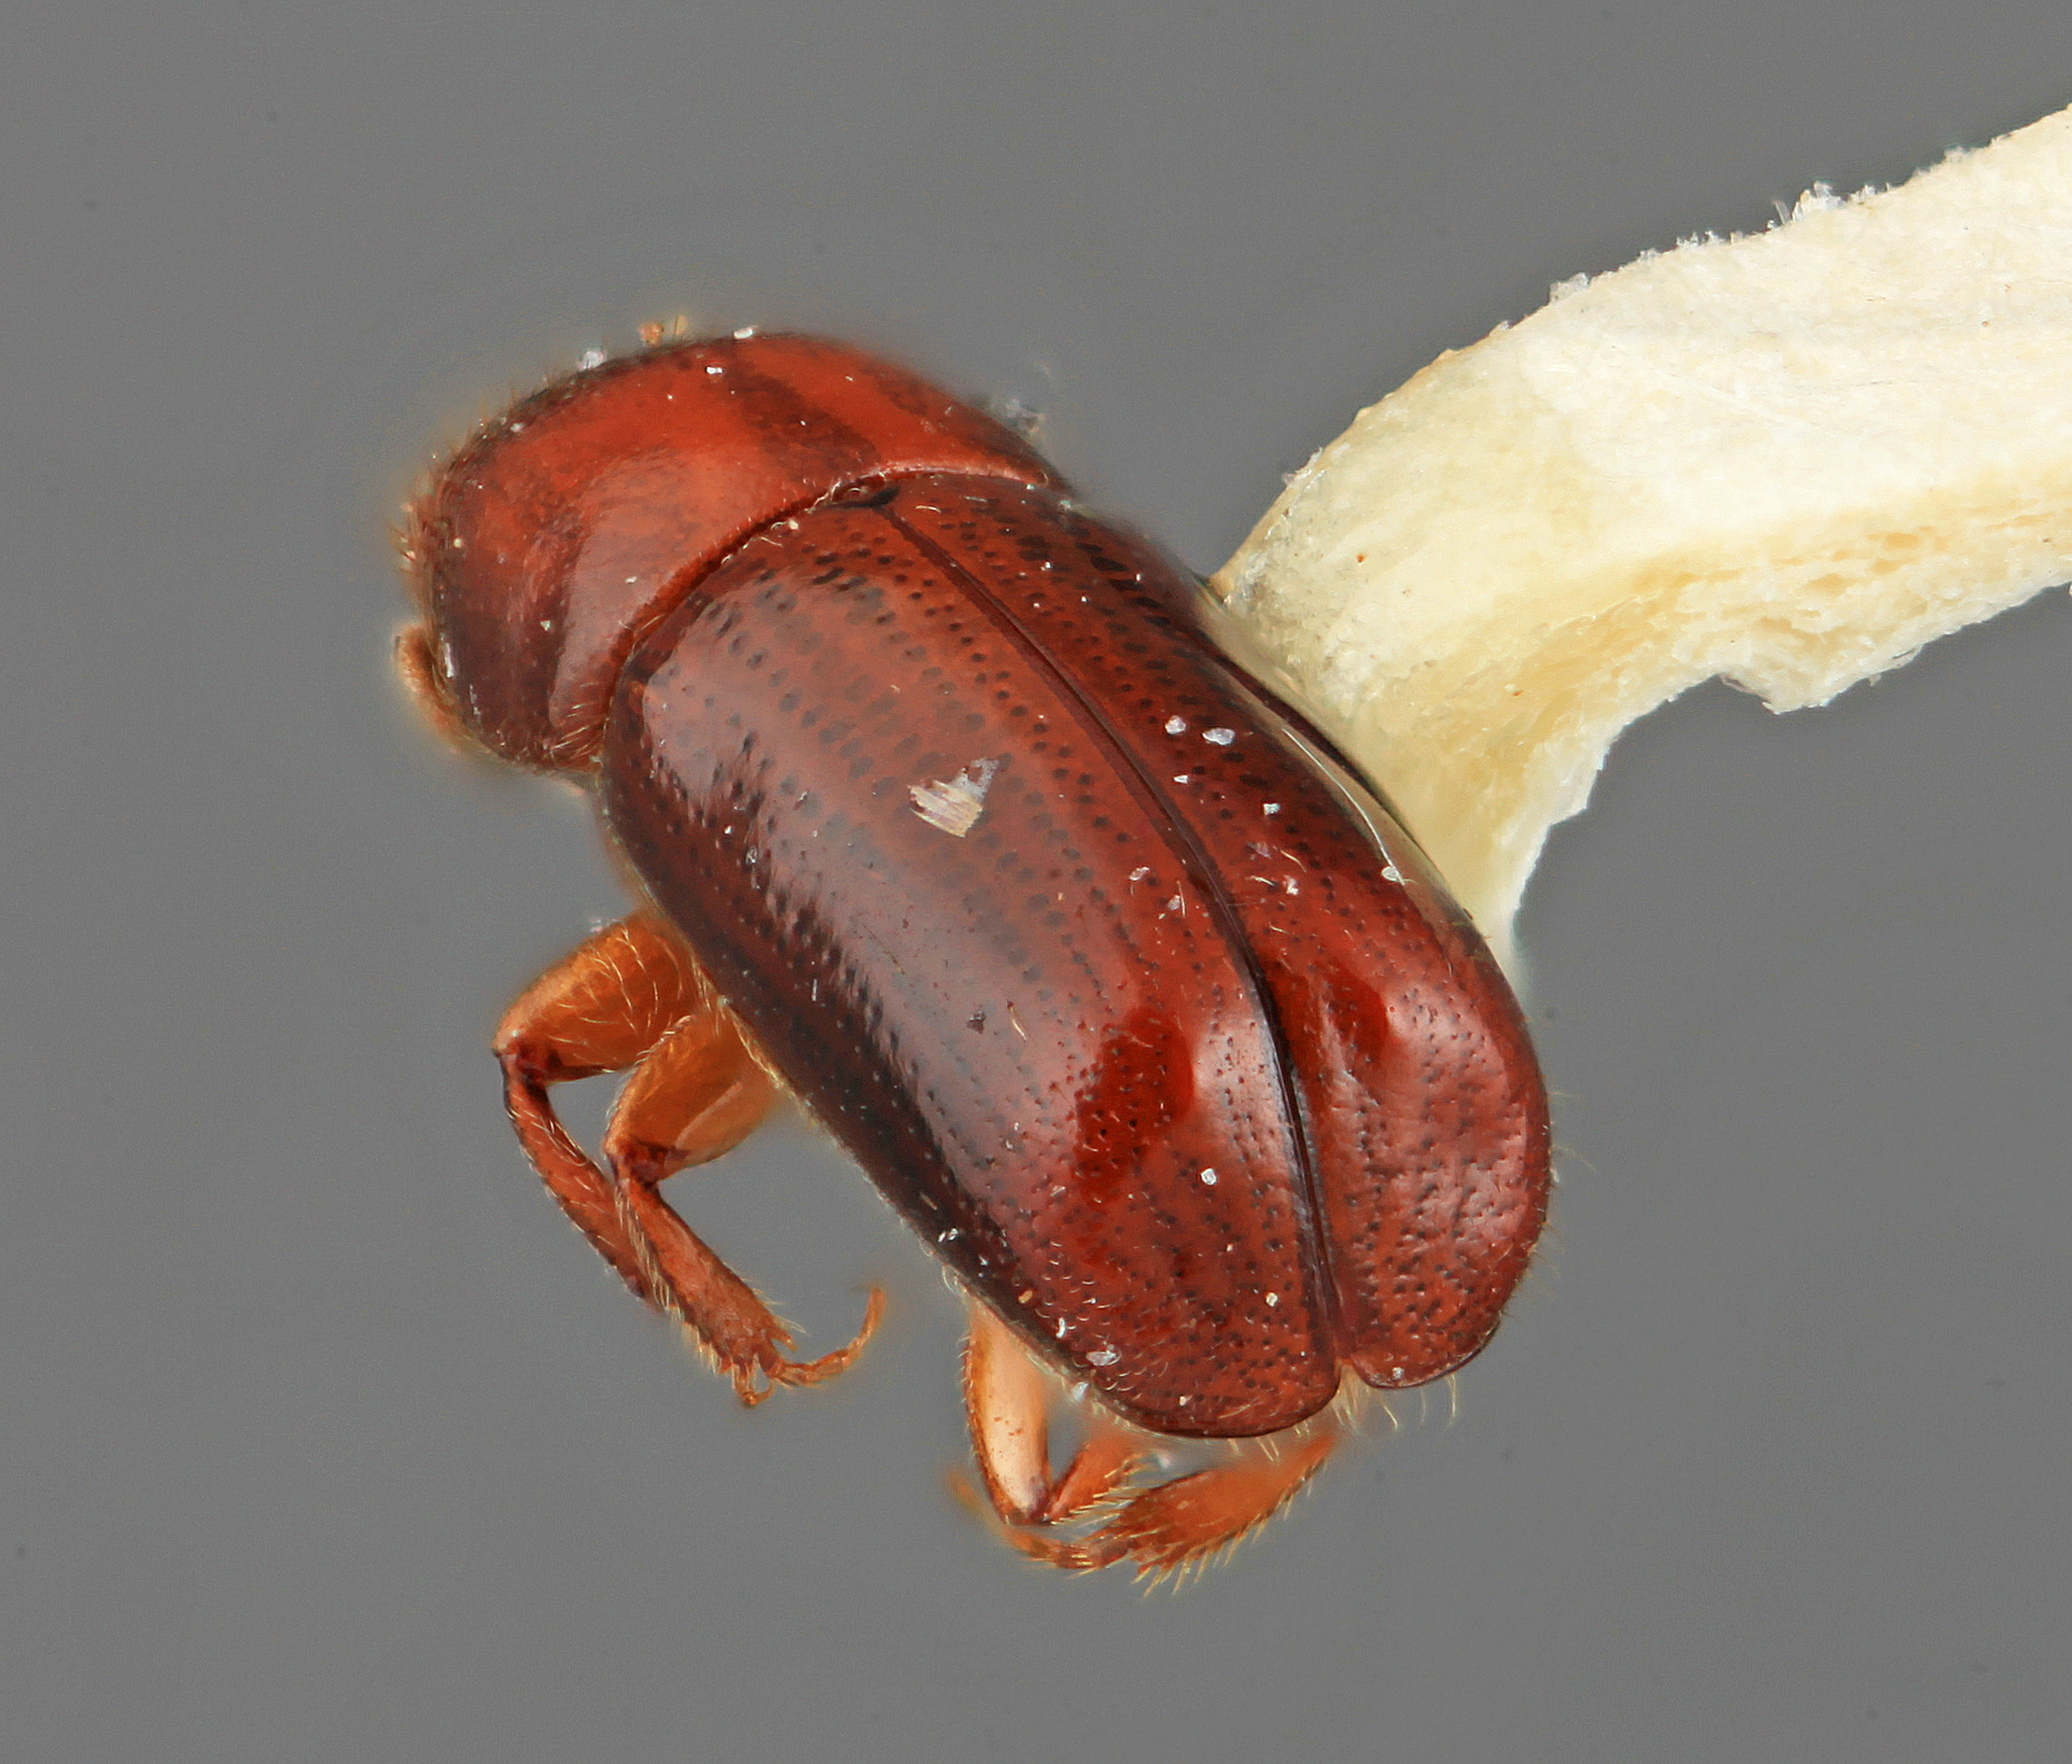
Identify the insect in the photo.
Gnathotrupes moraviae
